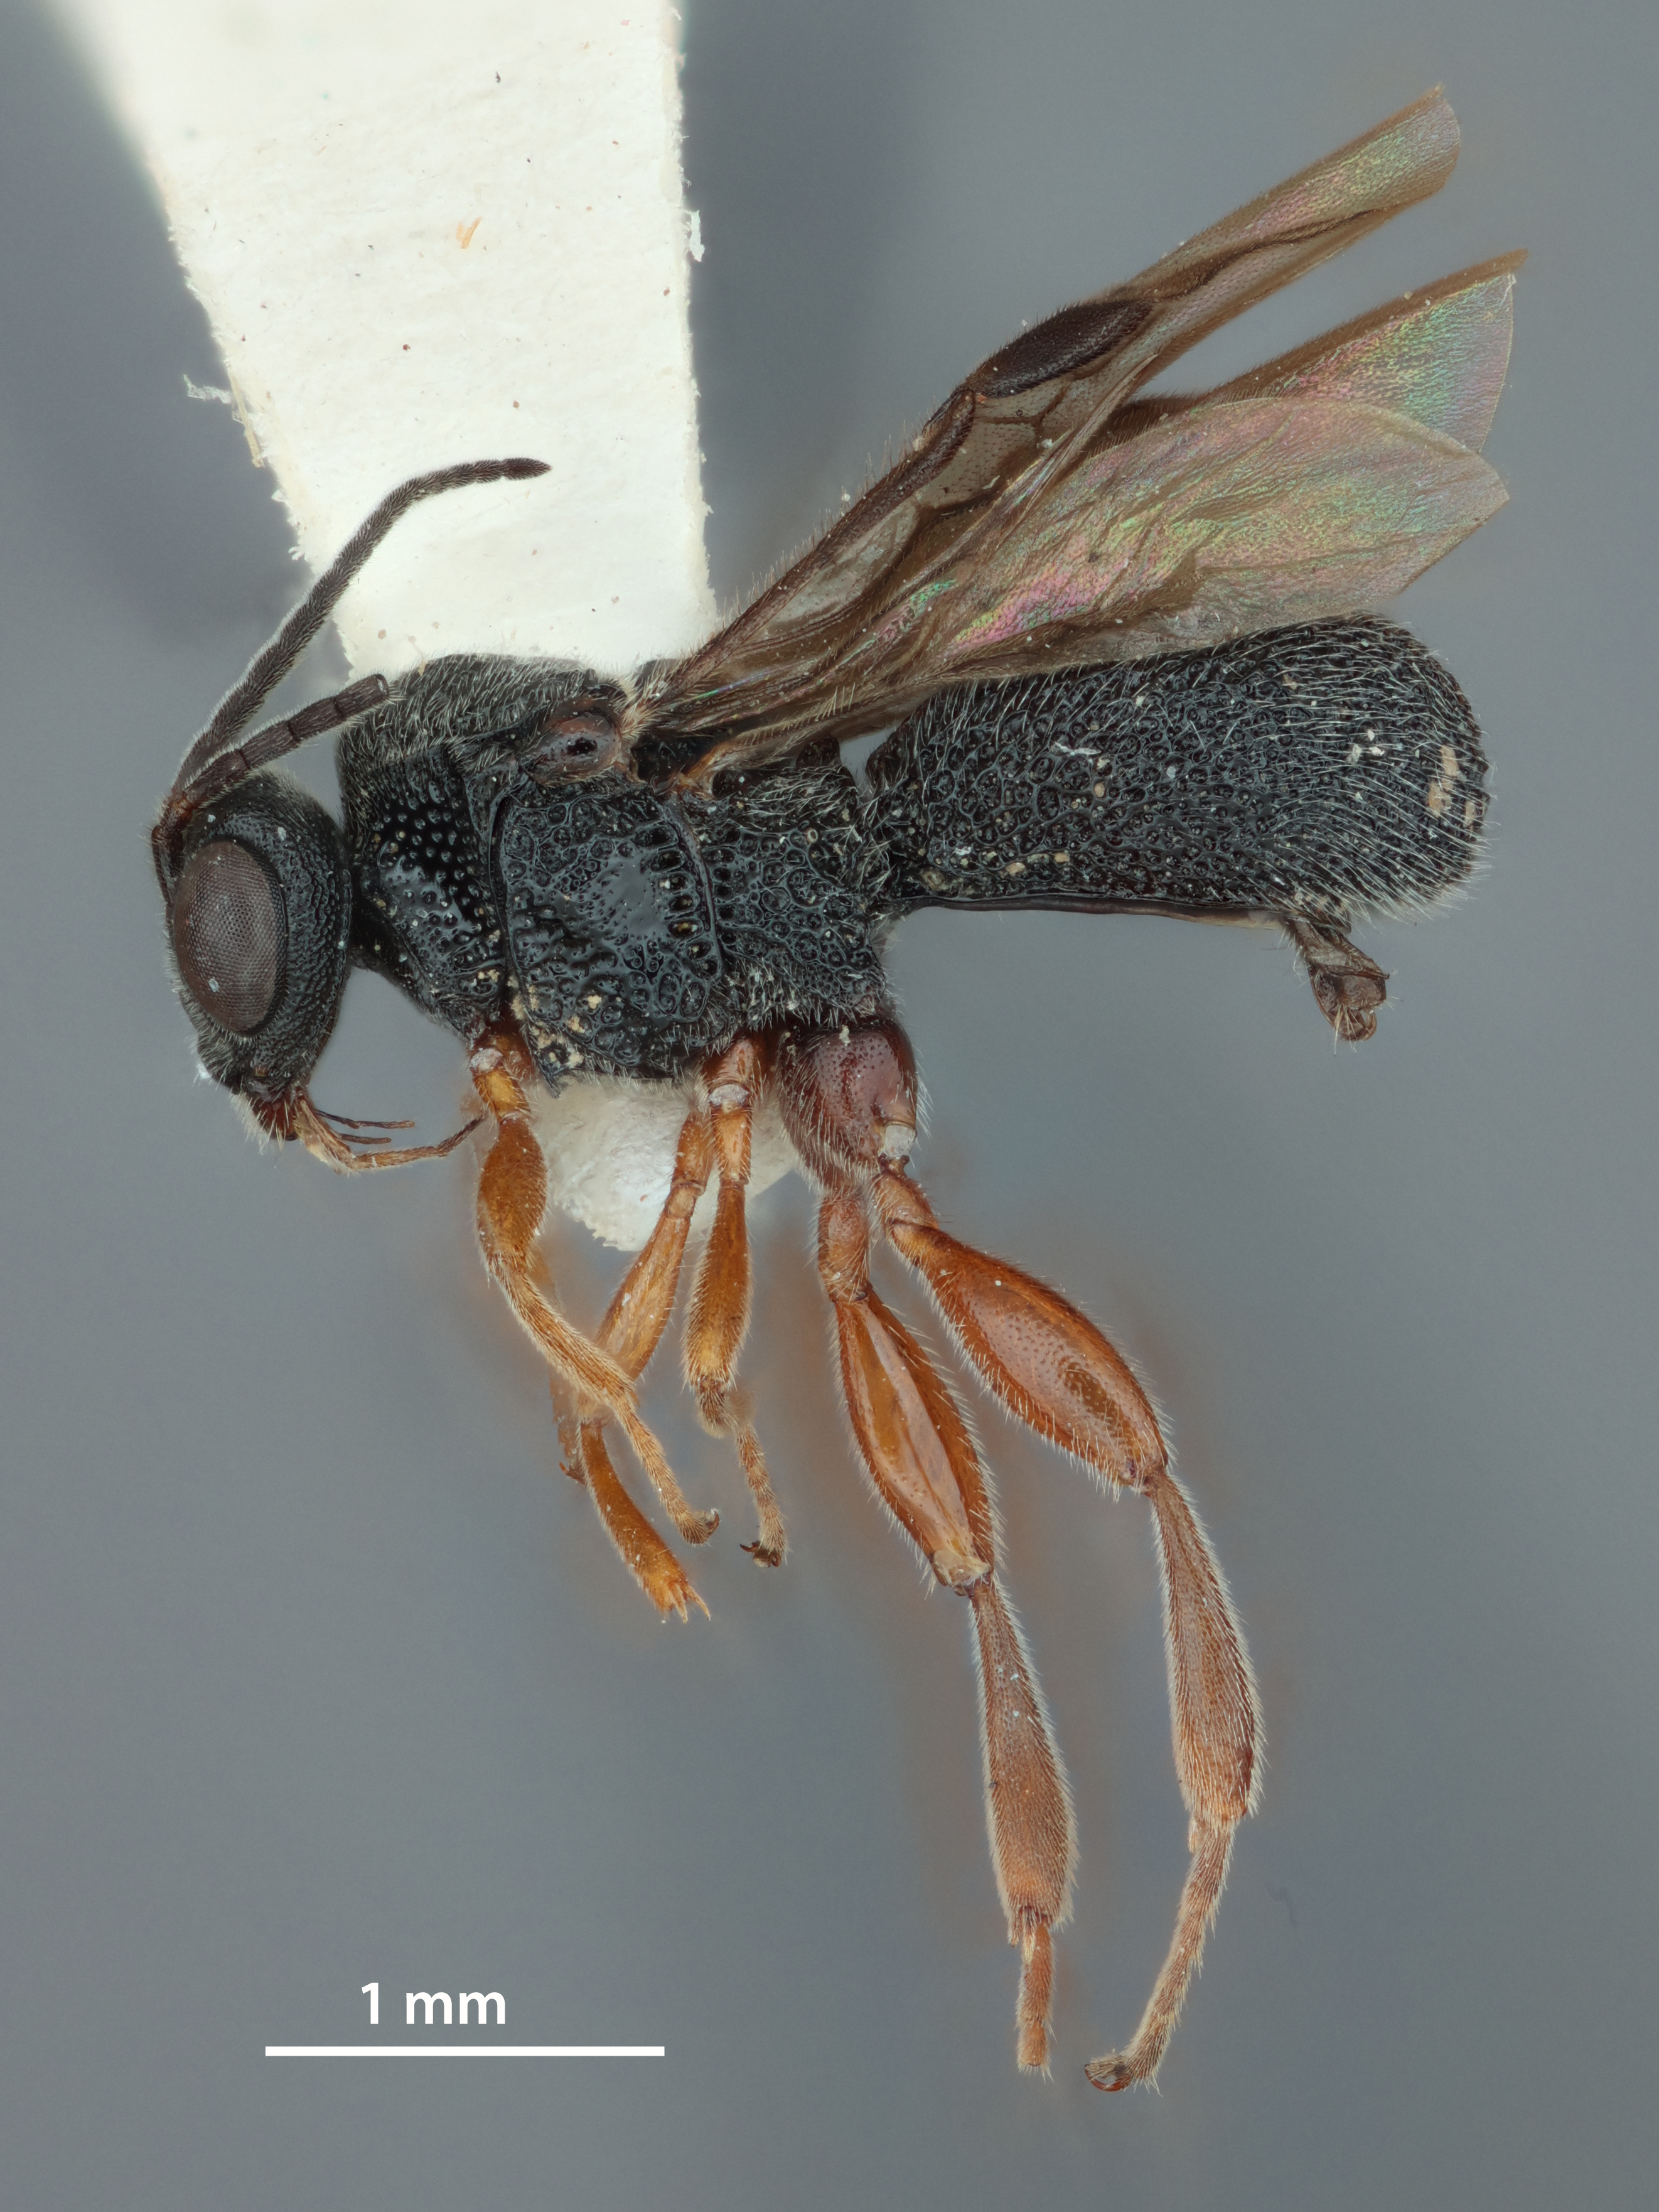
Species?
Urosigalphus novissimus
